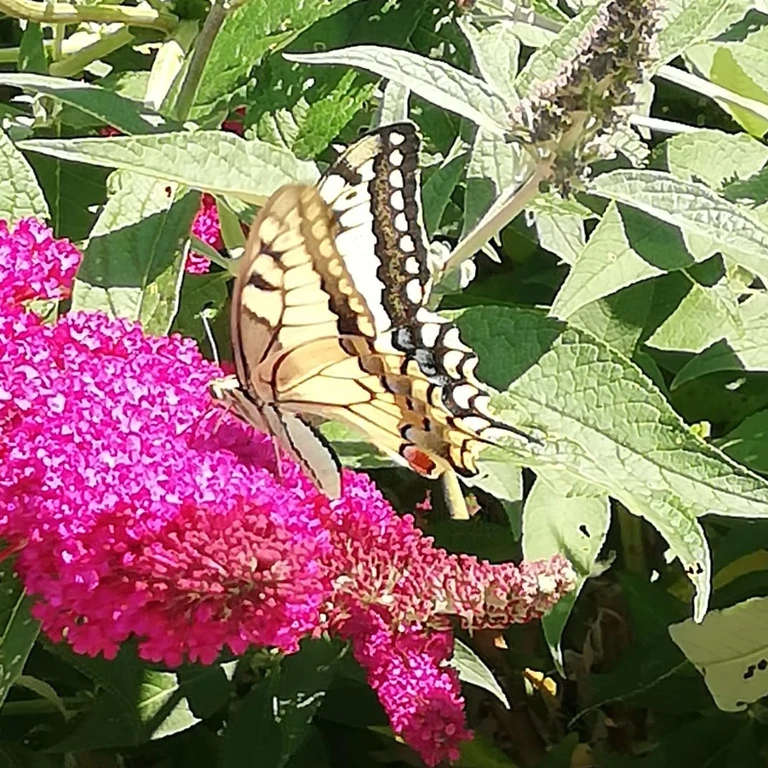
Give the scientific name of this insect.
Papilio machaon
